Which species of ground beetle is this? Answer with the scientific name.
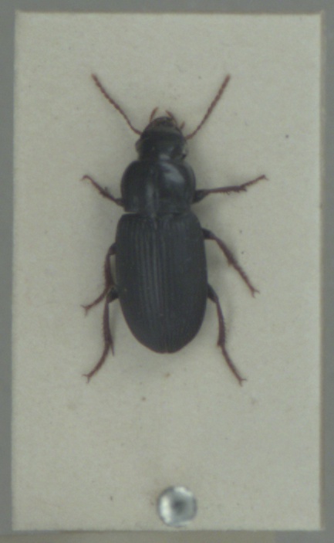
Harpalus attenuatus
